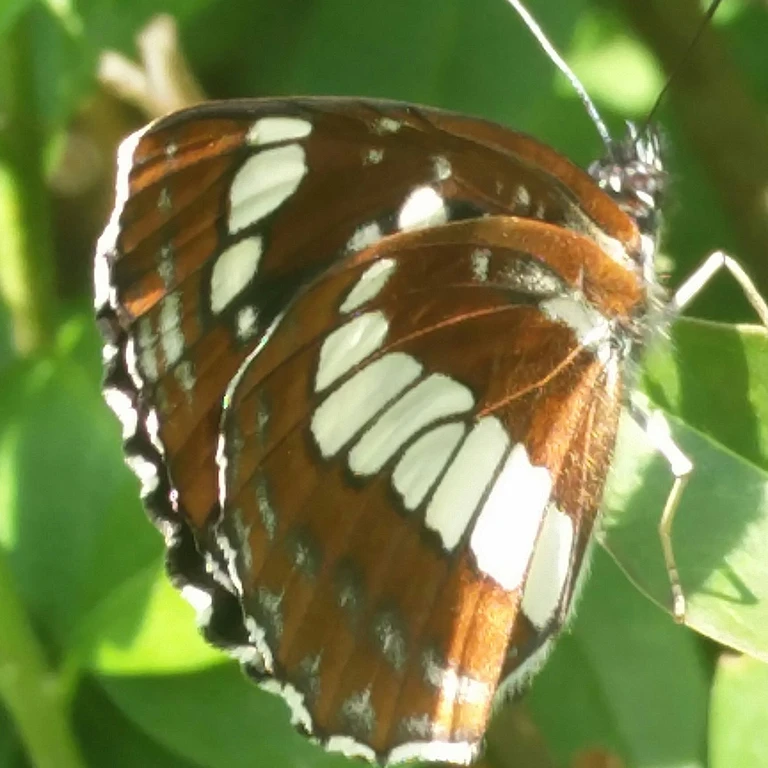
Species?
Neptis rivularis
